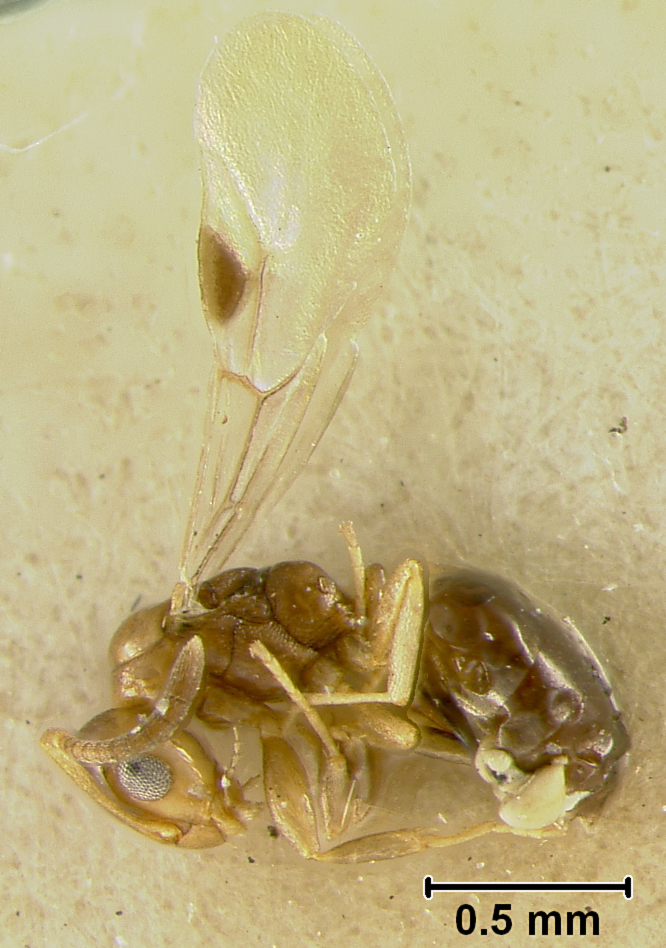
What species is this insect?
Acantholepis foreli
